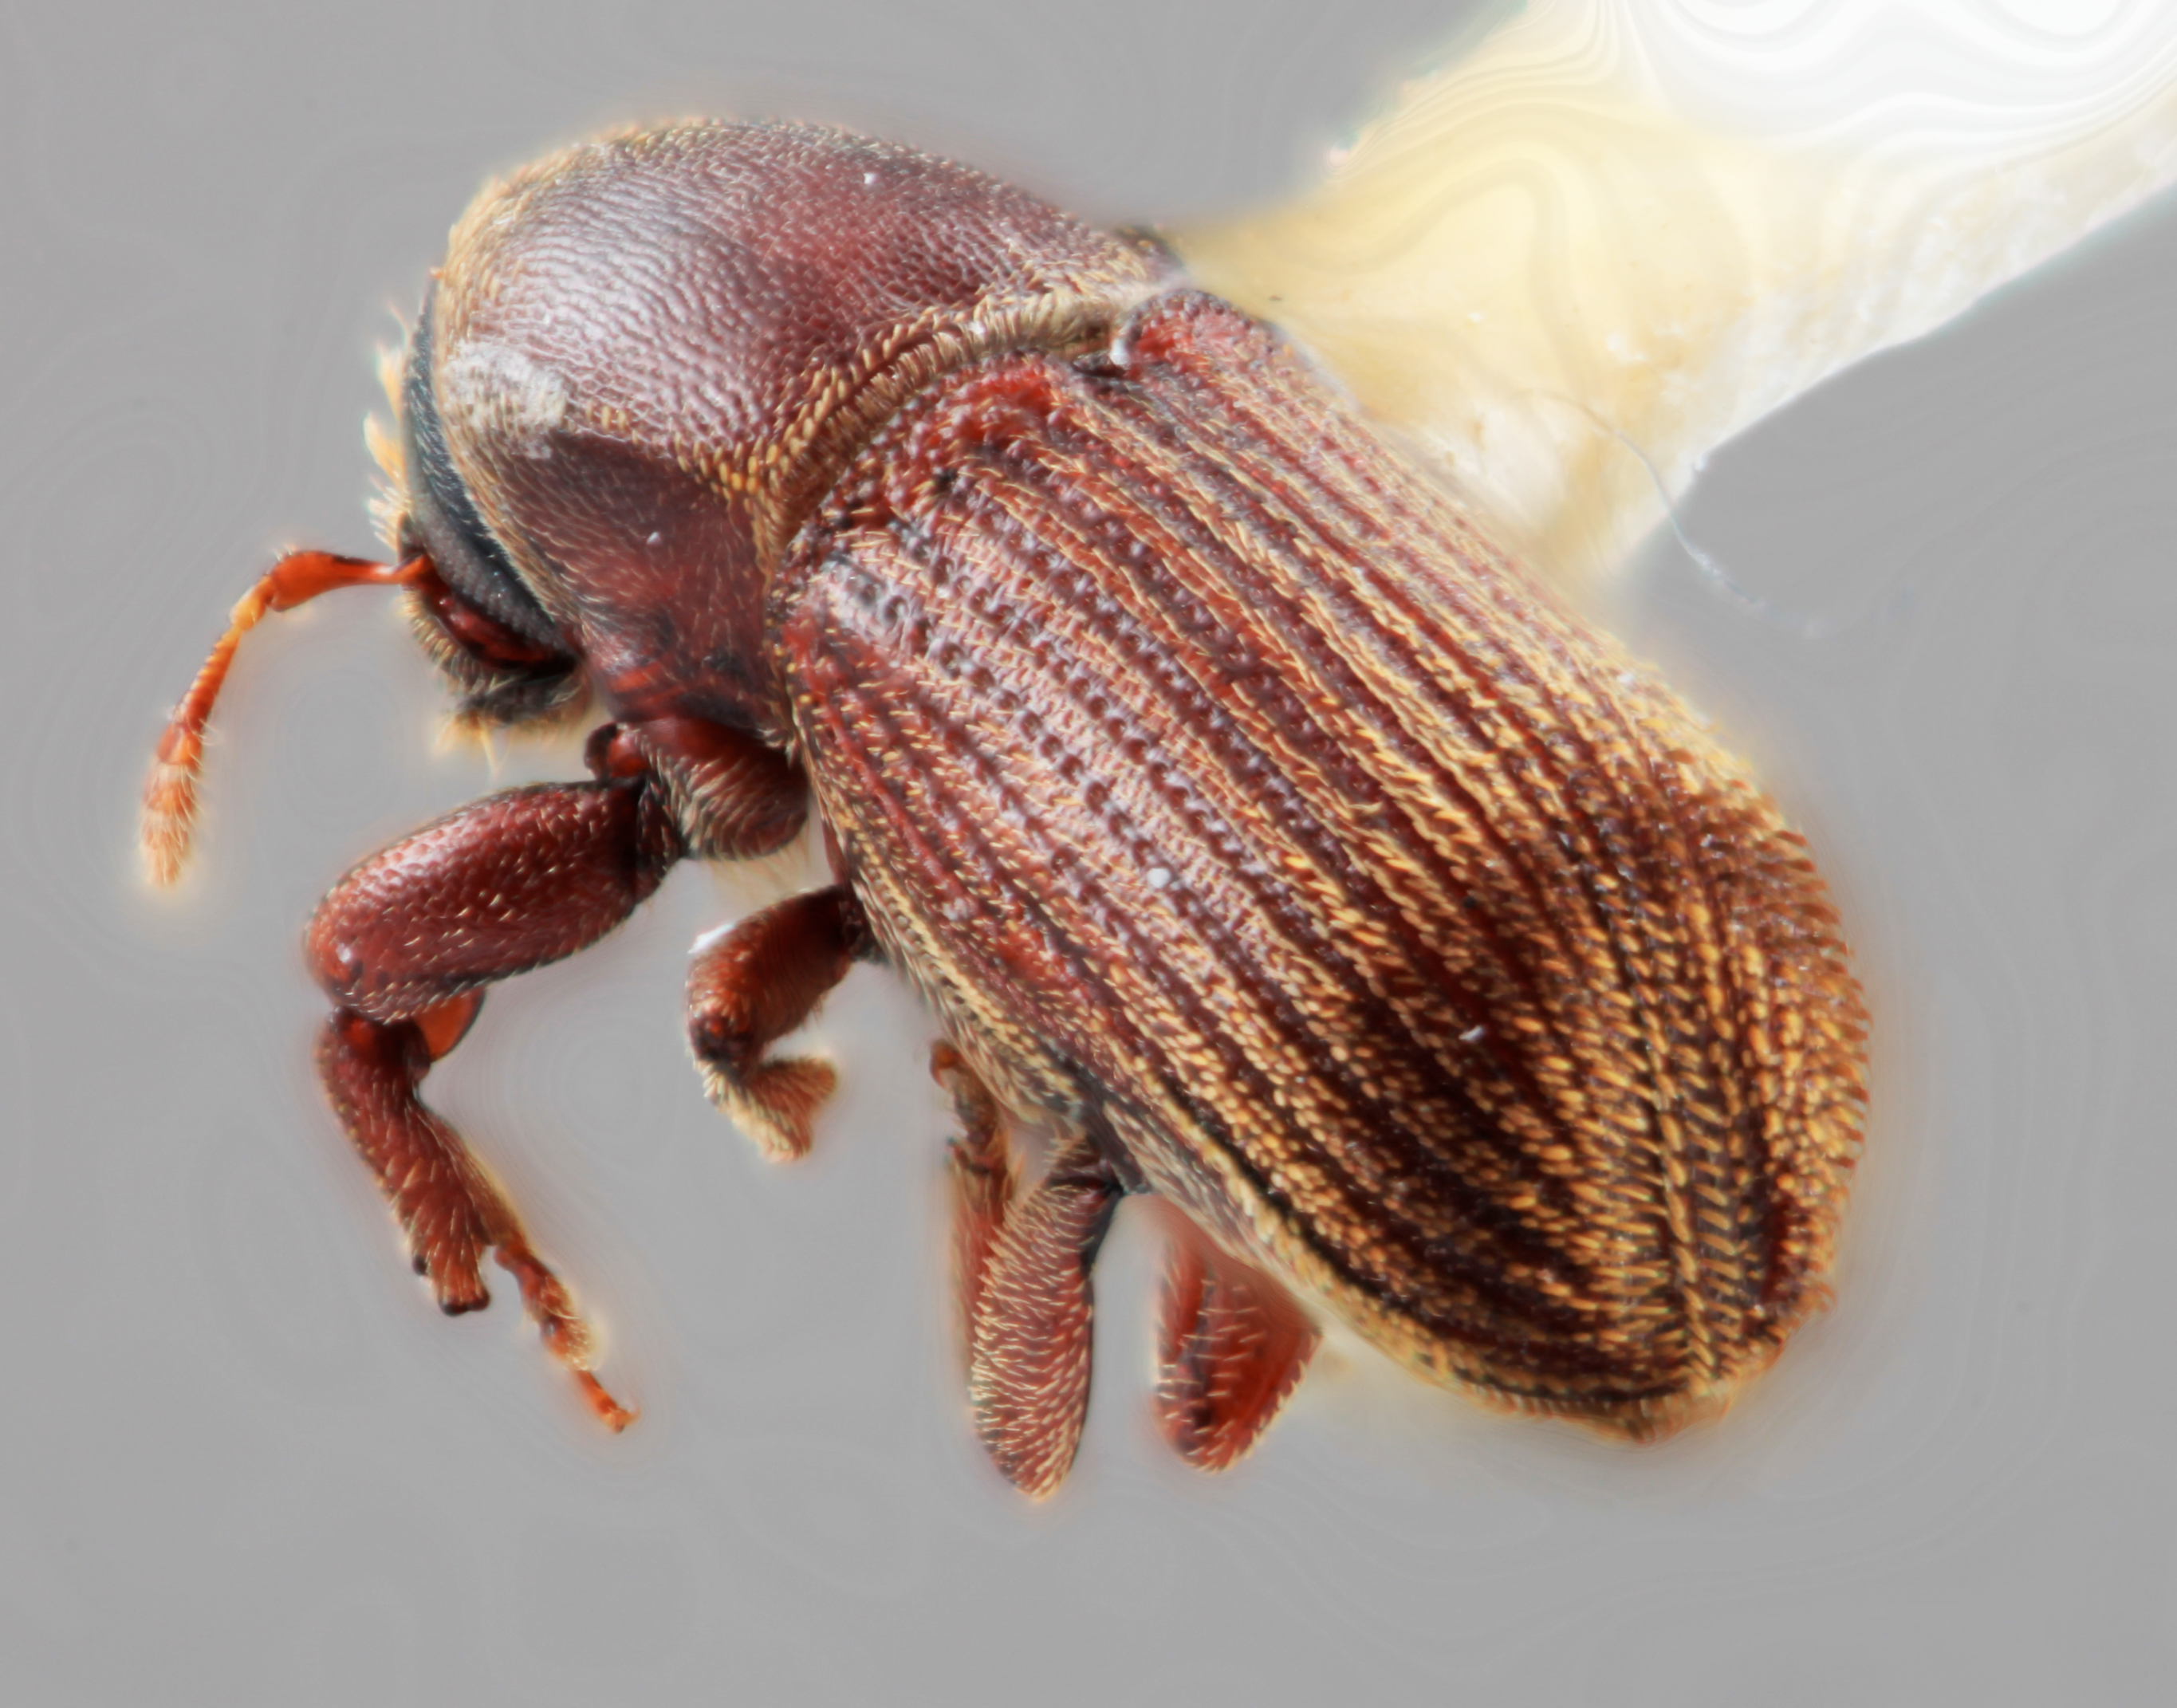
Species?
Cnesinus adusticus
